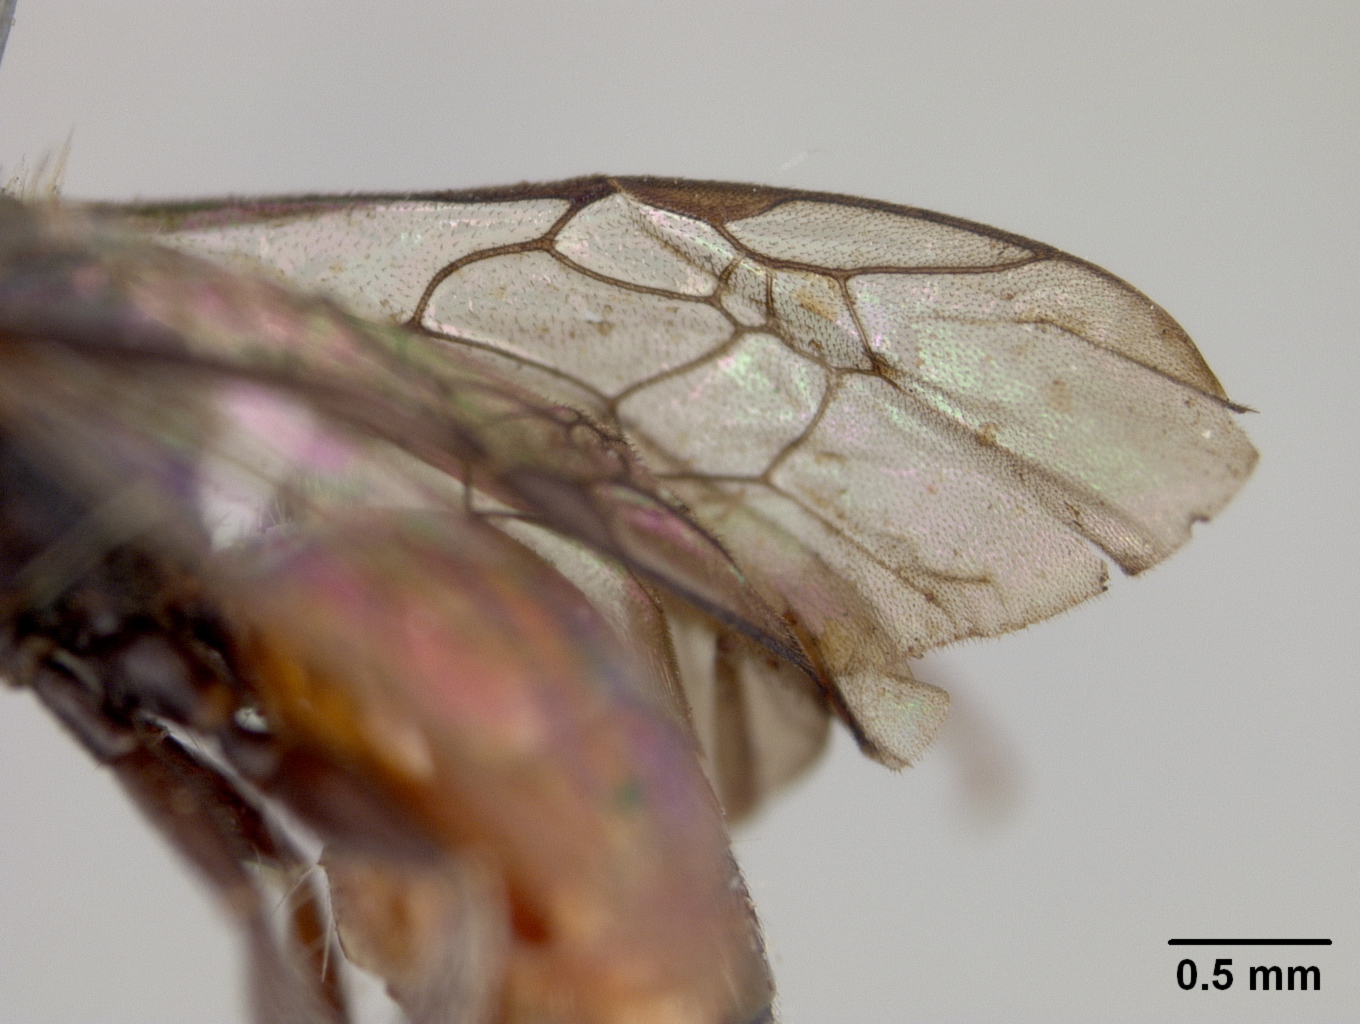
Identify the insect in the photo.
Sphecodes fragariae
